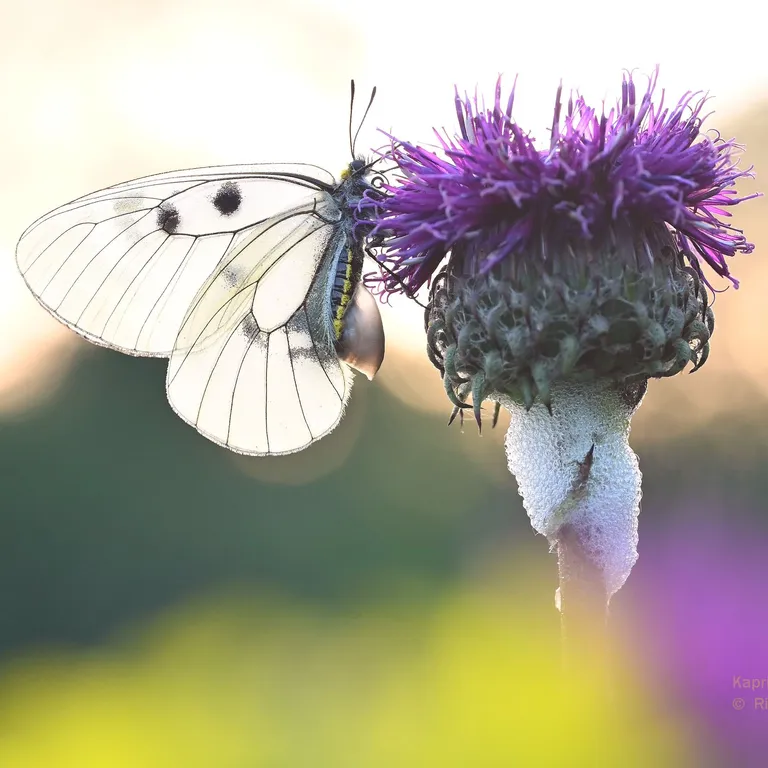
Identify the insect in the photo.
Parnassius mnemosyne
